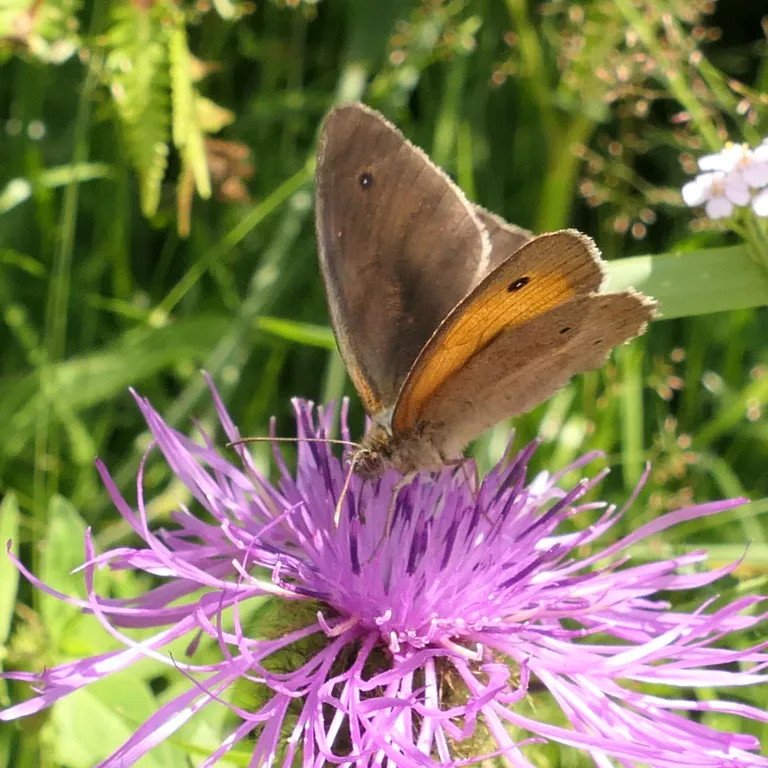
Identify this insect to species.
Maniola jurtina
